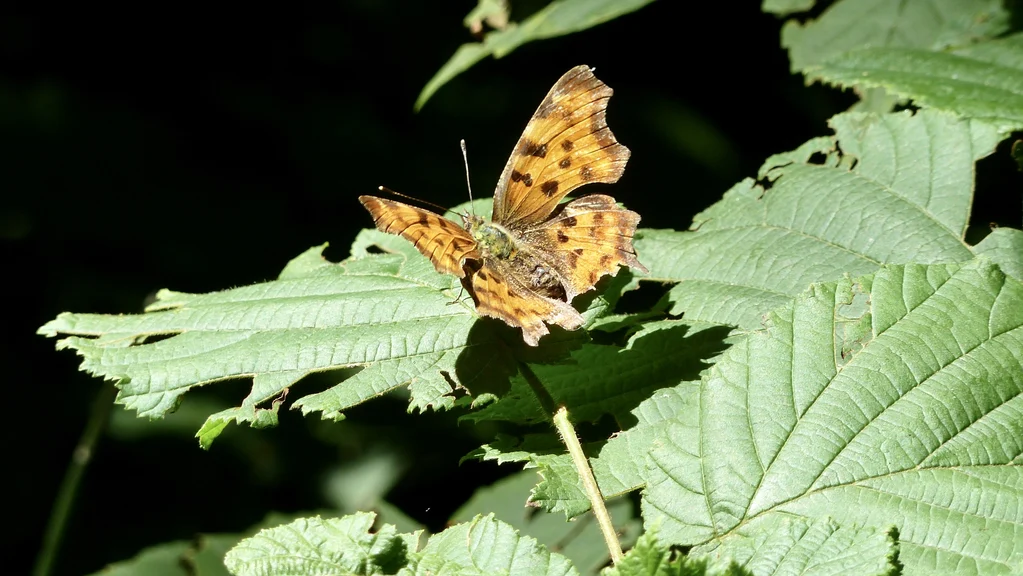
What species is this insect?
Polygonia c-album
